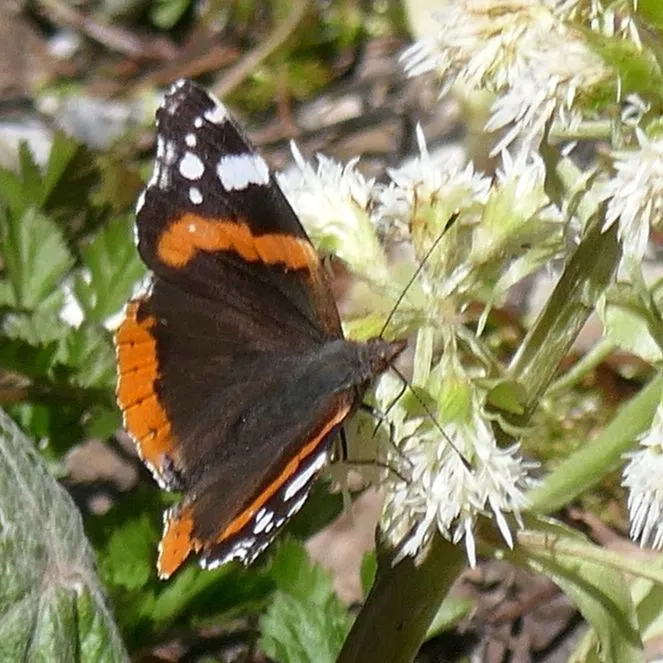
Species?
Vanessa atalanta
